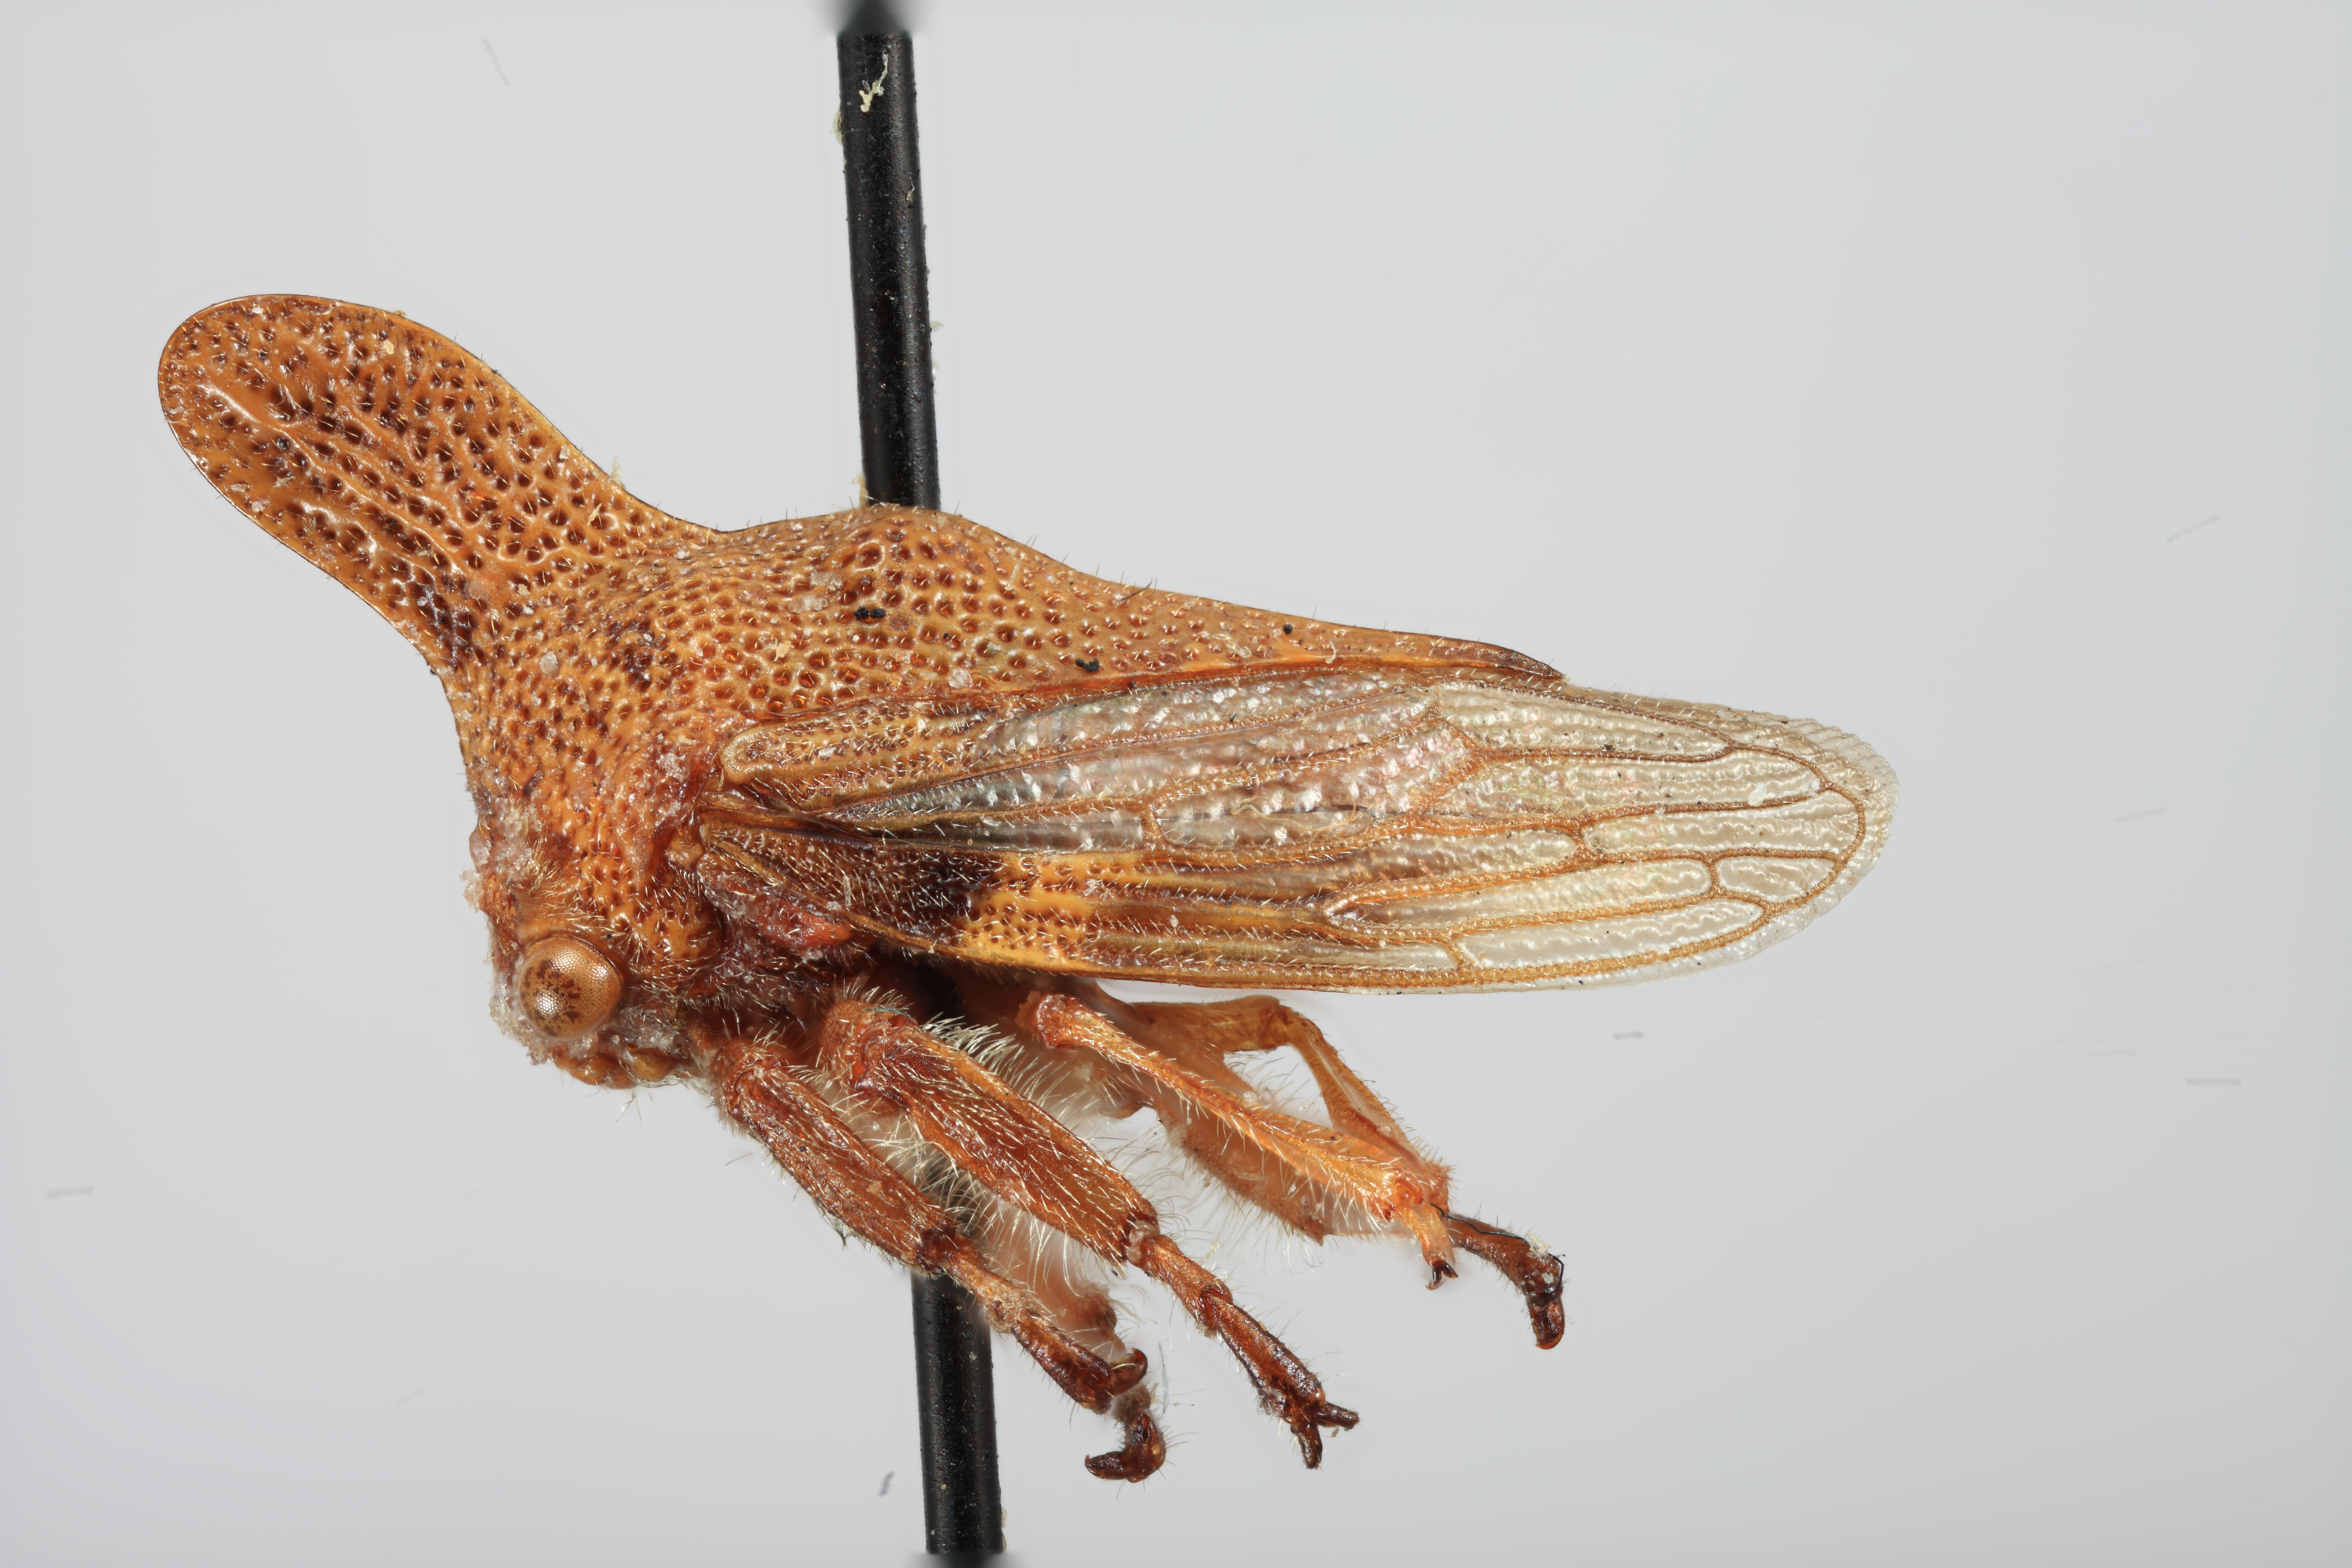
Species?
Platycotis cornuta
